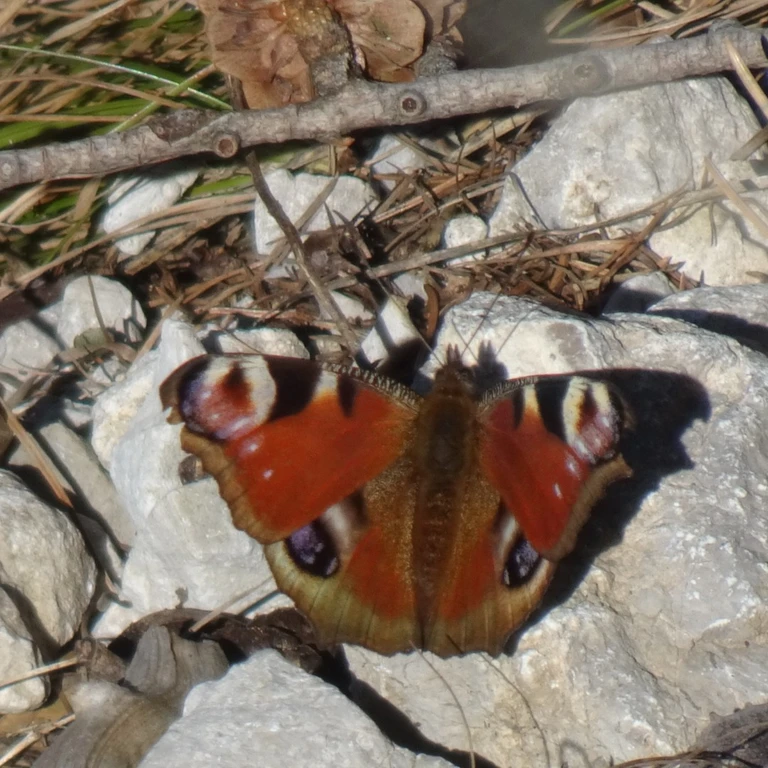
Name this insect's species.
Aglais io
